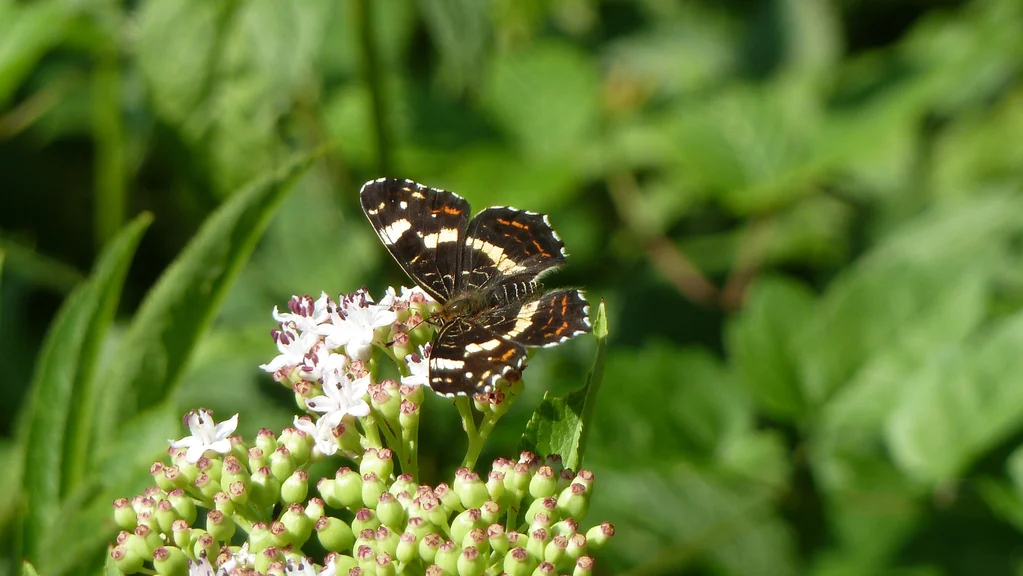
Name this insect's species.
Araschnia levana
